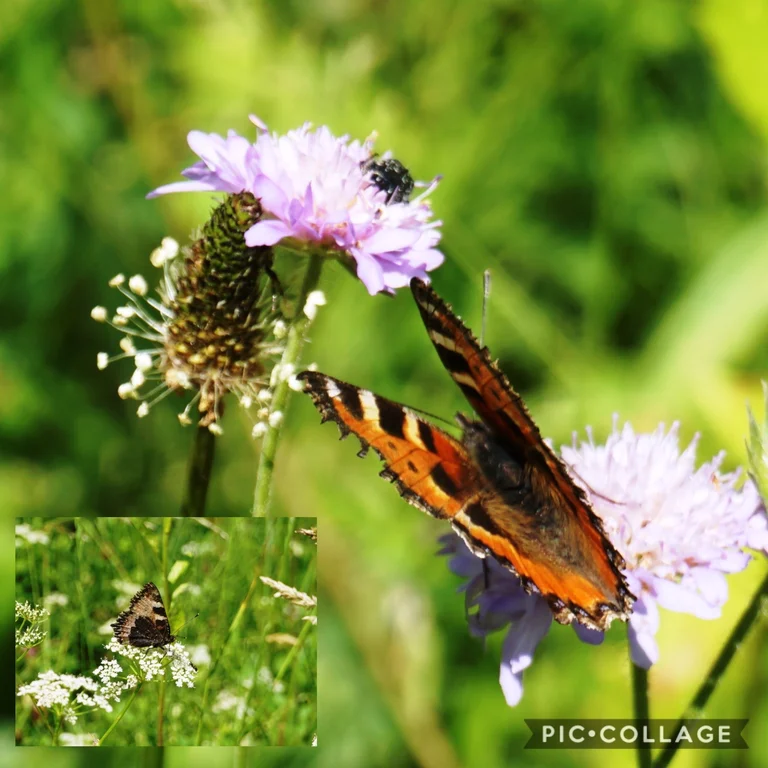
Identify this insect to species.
Aglais urticae
